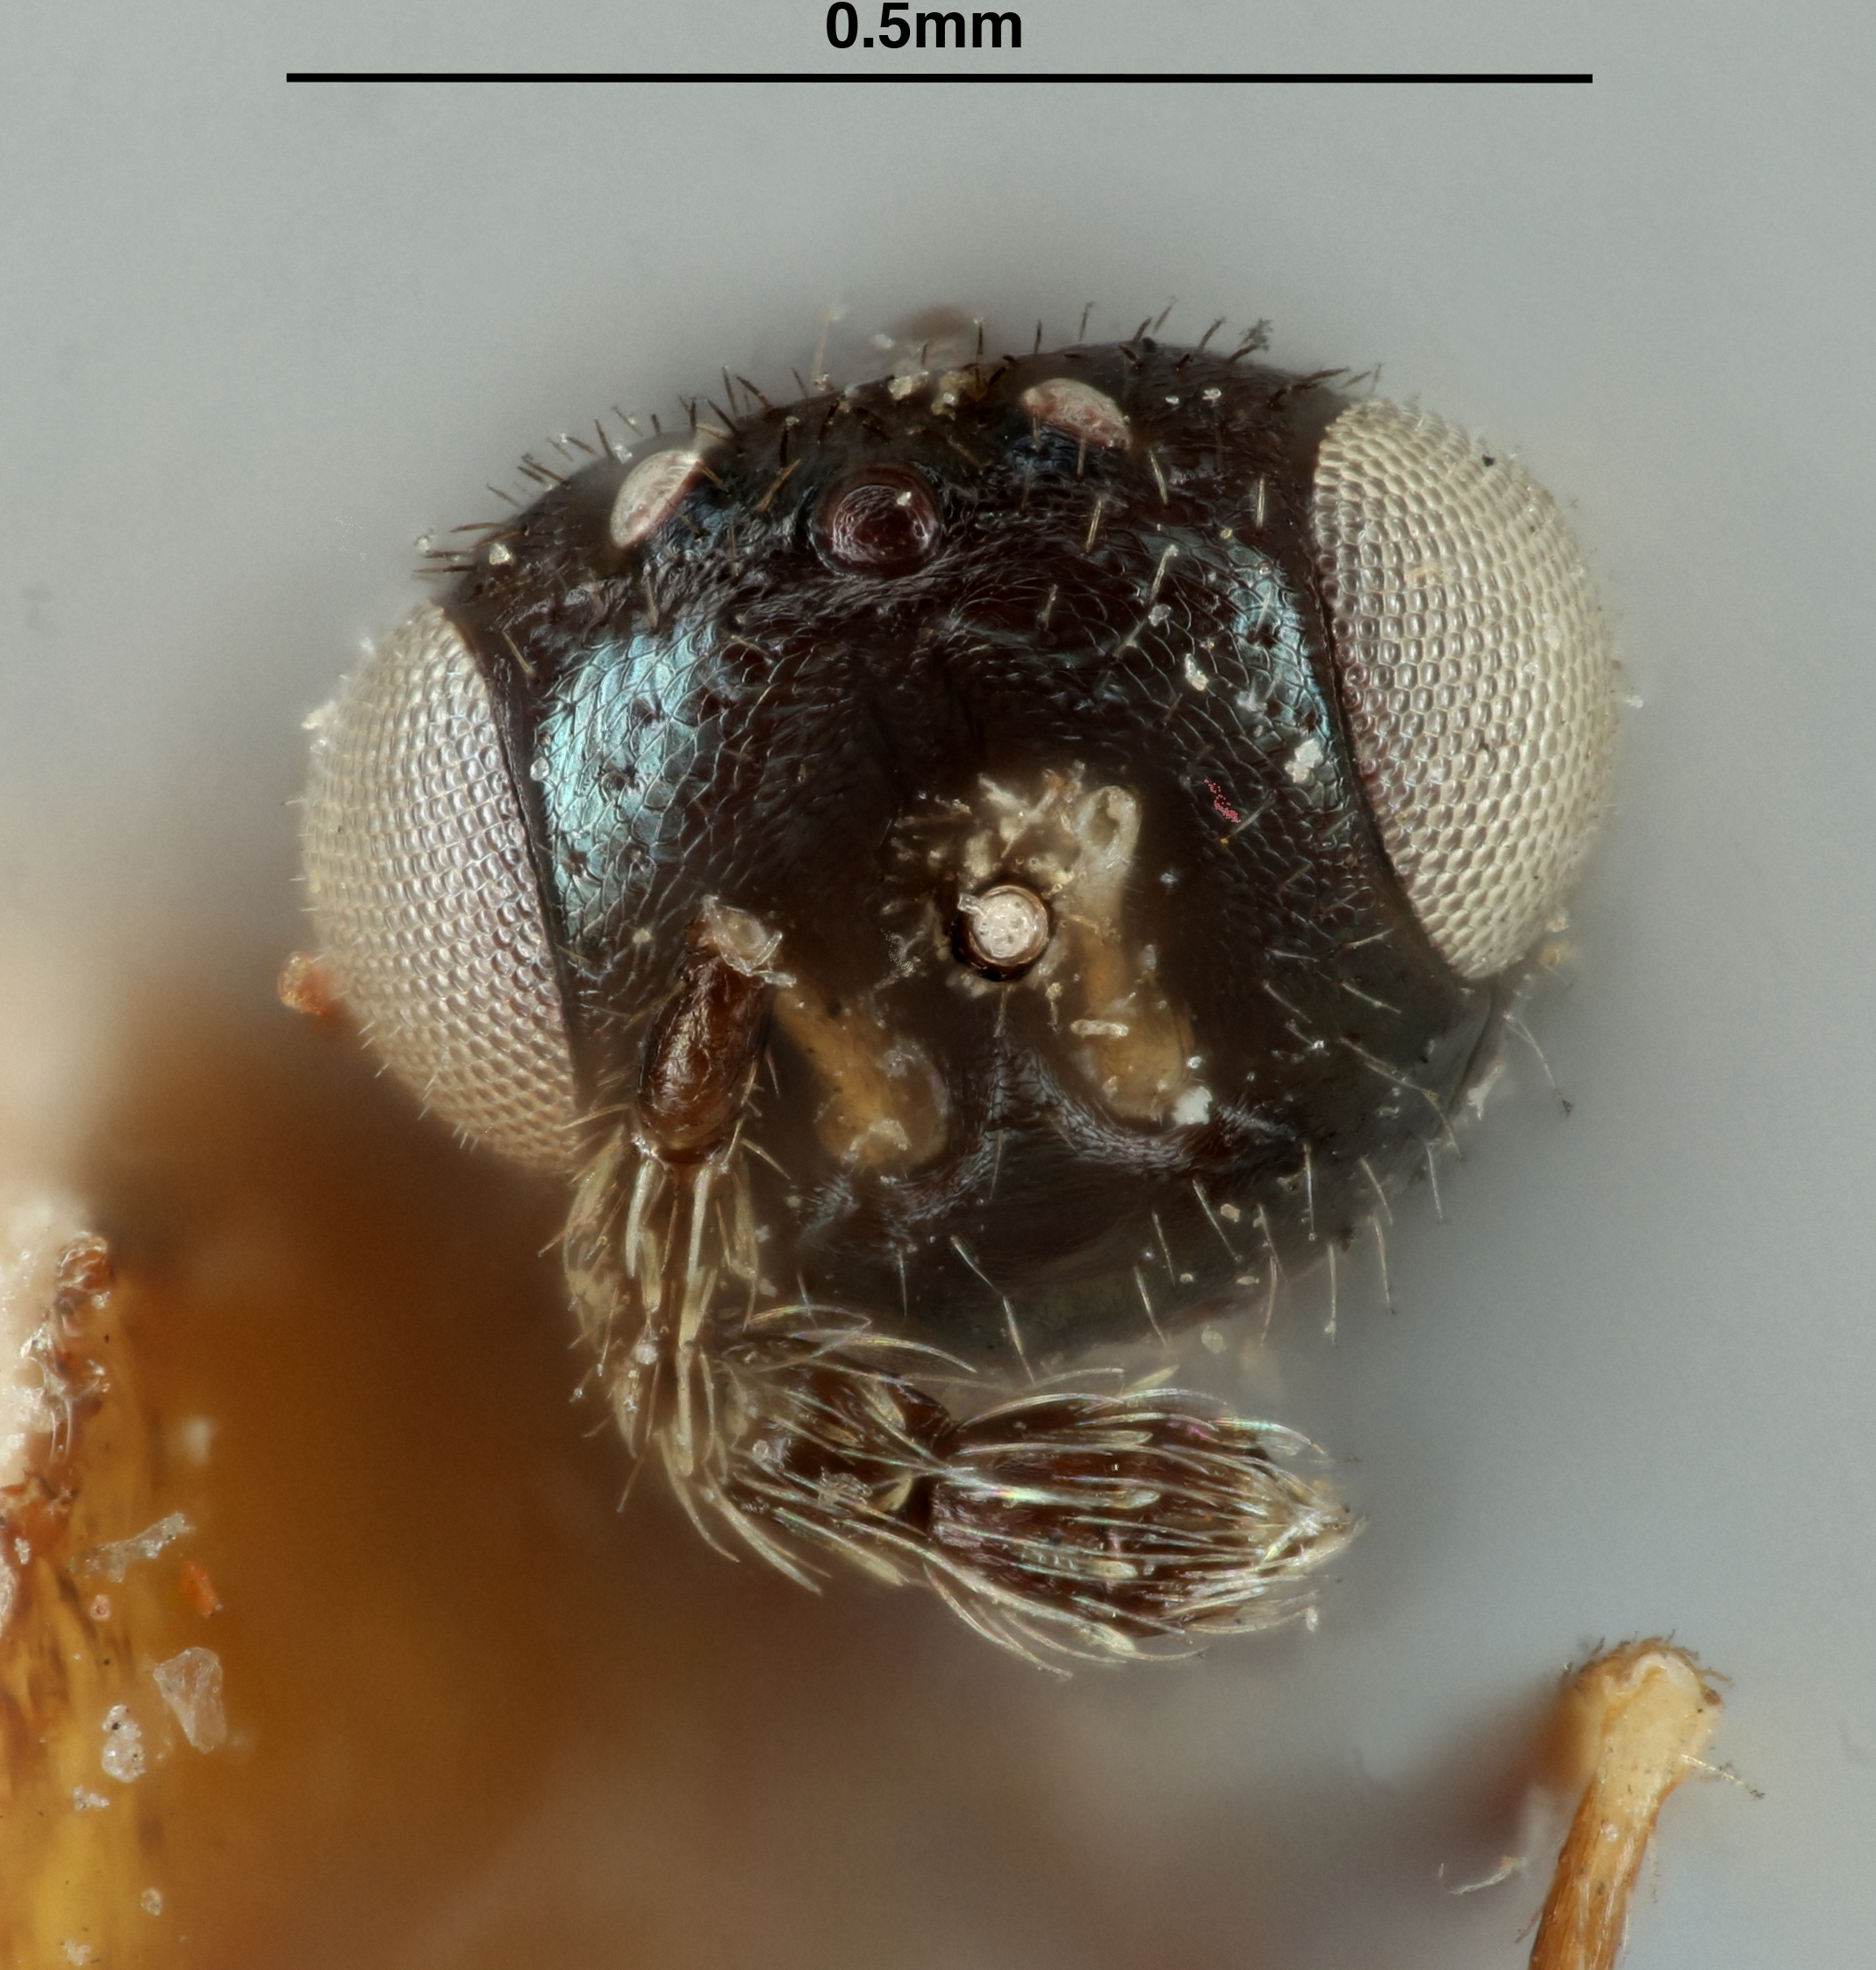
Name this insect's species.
Tetrastichus scolyti
